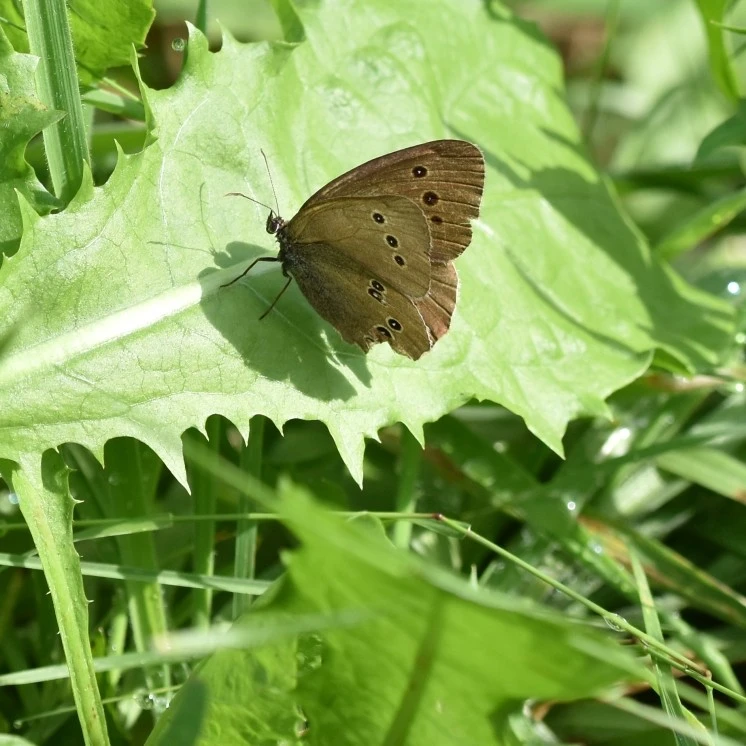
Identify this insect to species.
Aphantopus hyperantus
